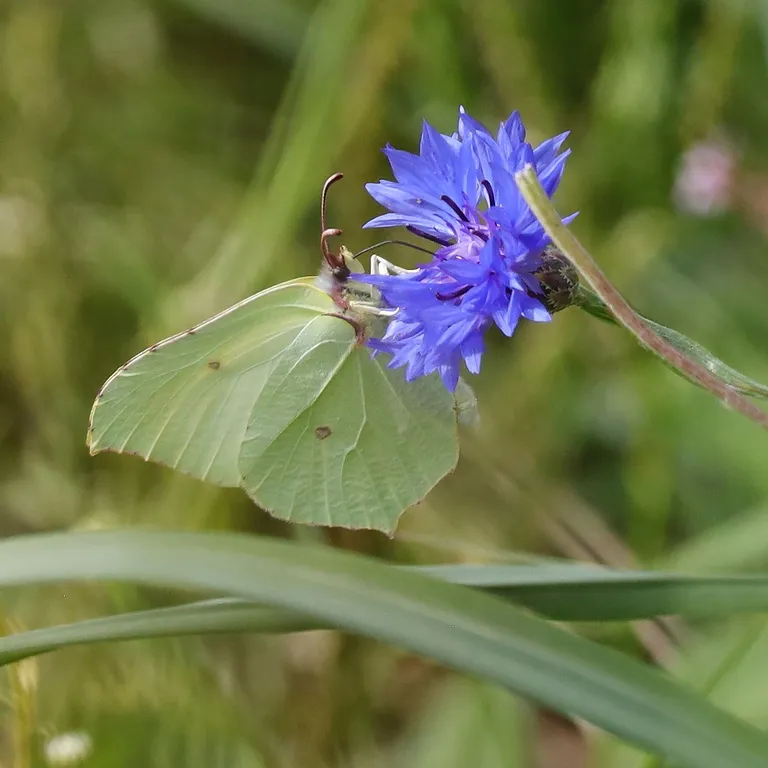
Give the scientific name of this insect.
Gonepteryx rhamni
